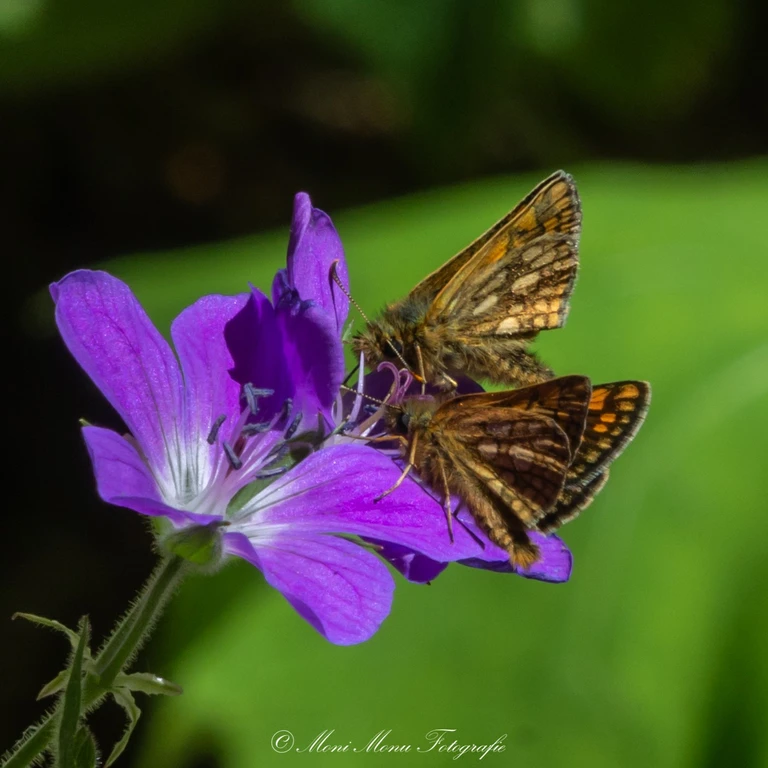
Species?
Carterocephalus palaemon
